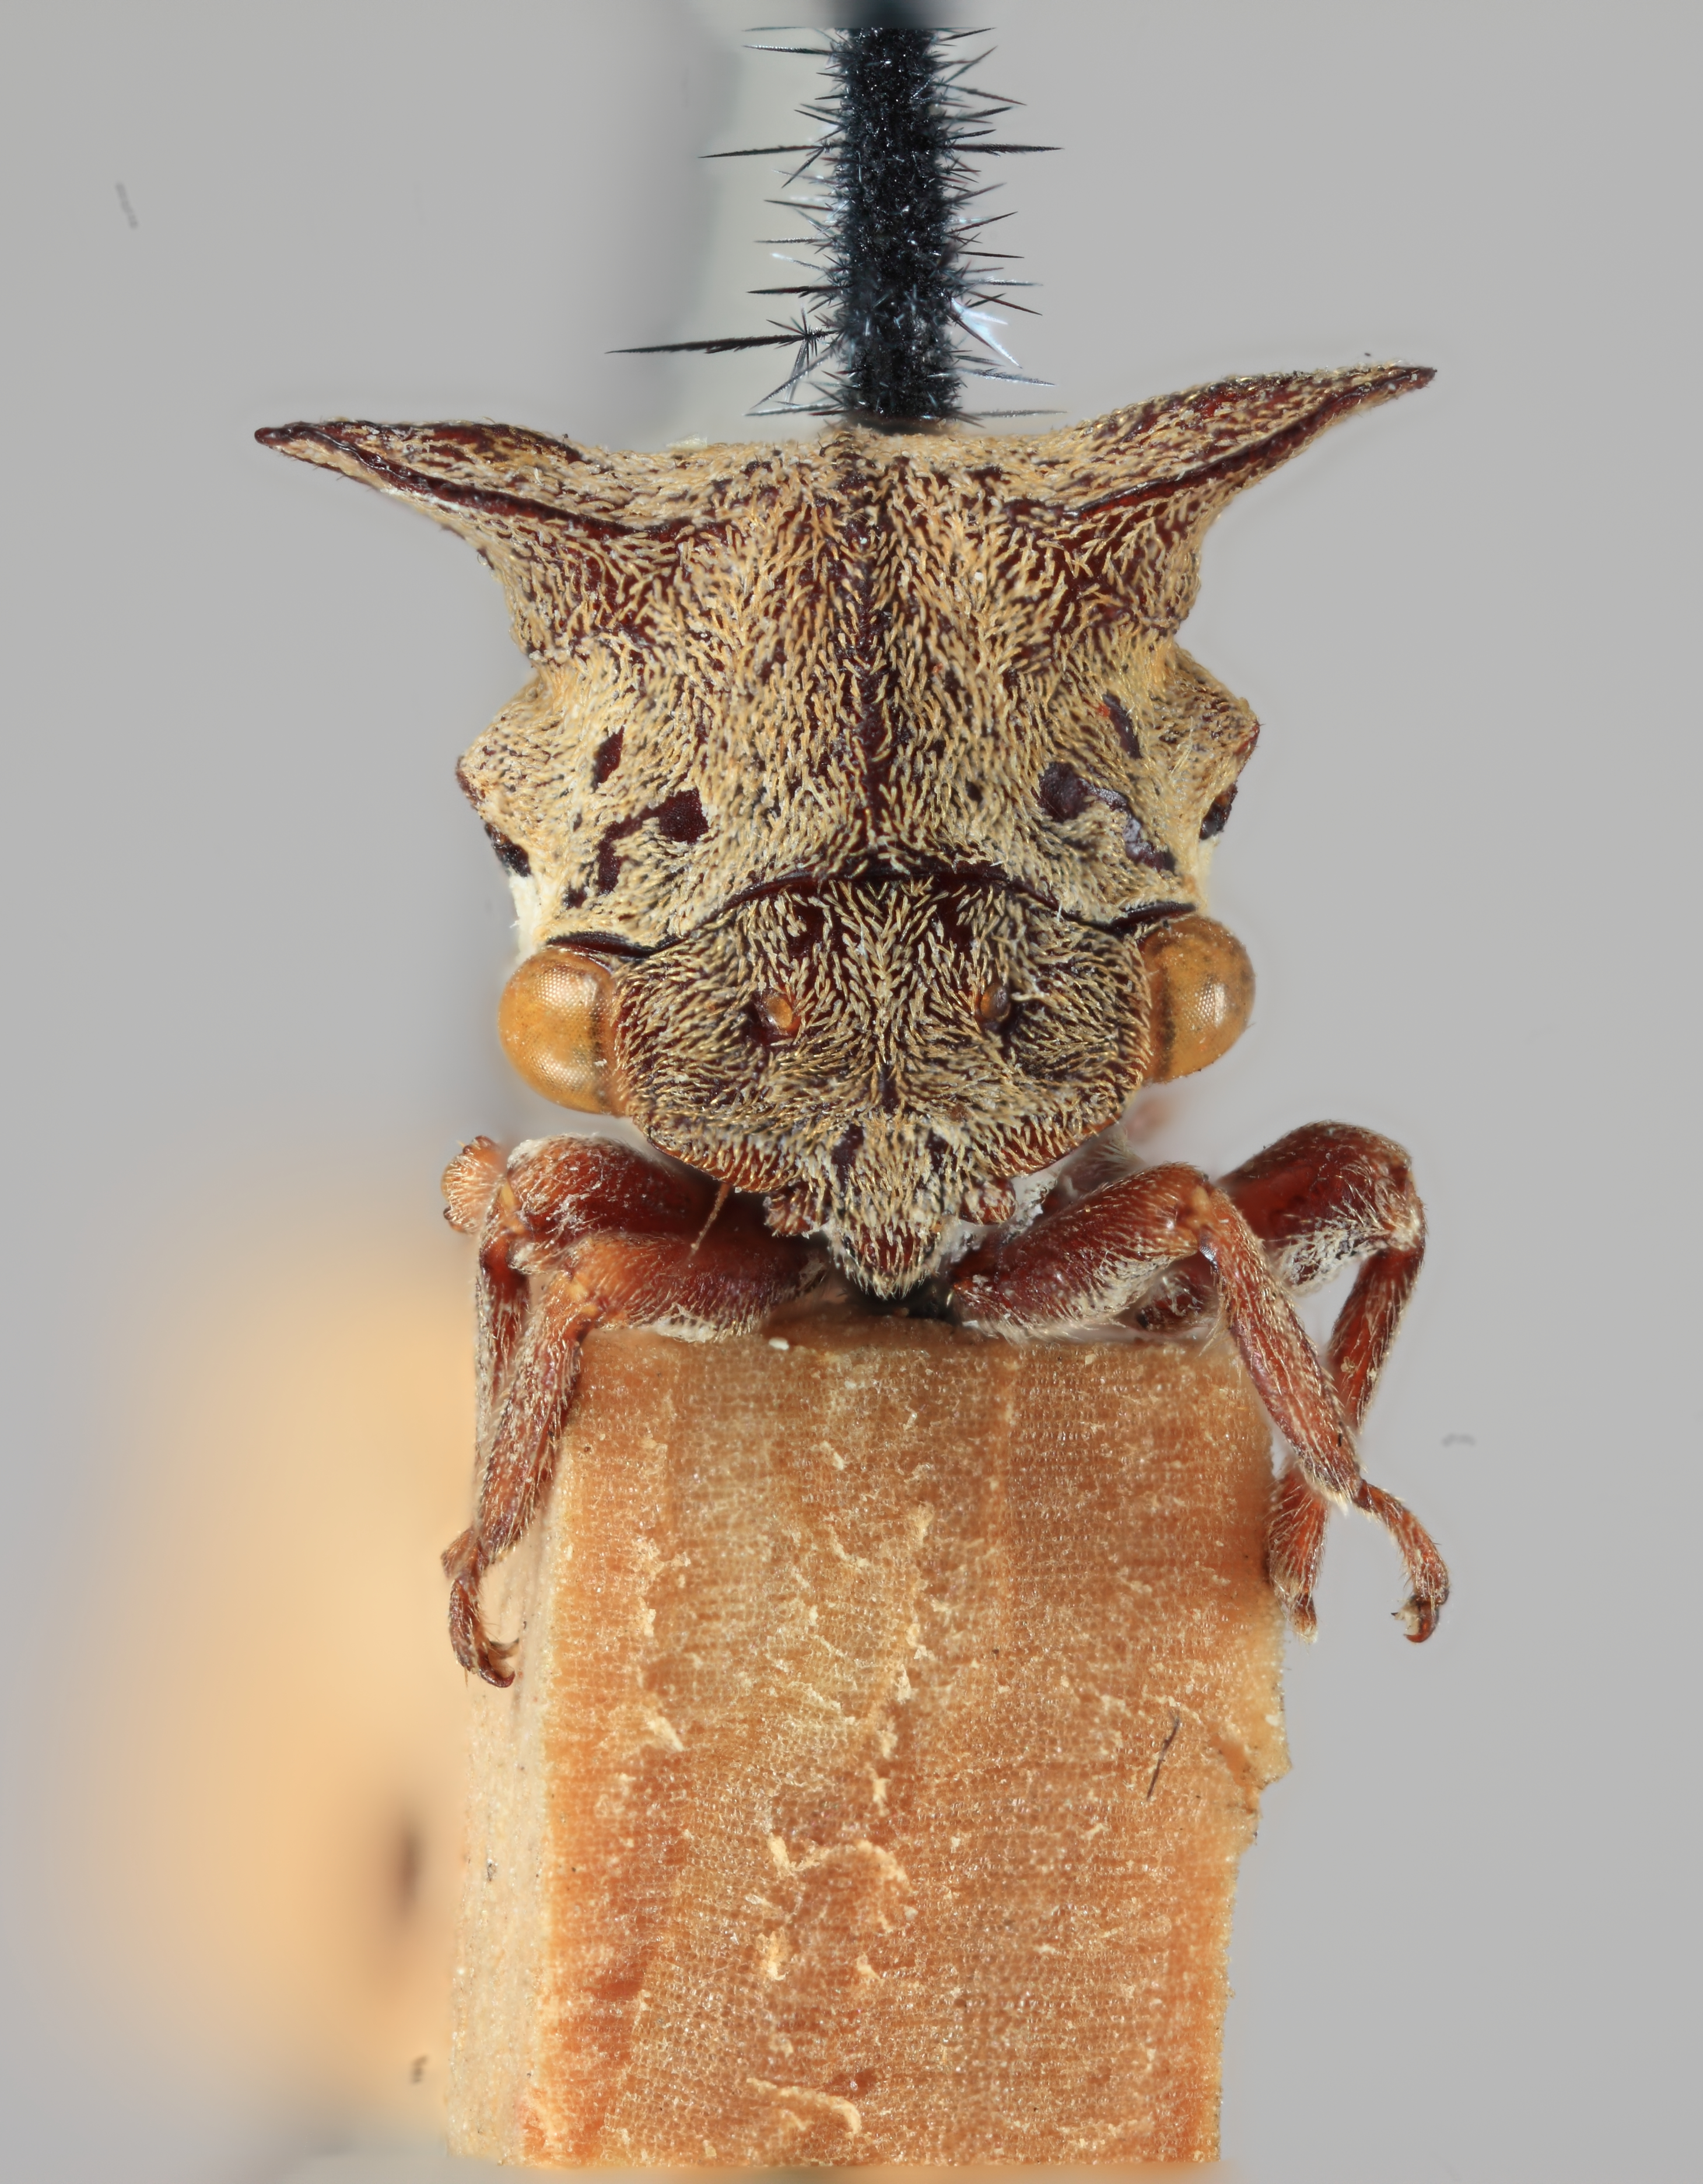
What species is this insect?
Otinotoides pubescens
